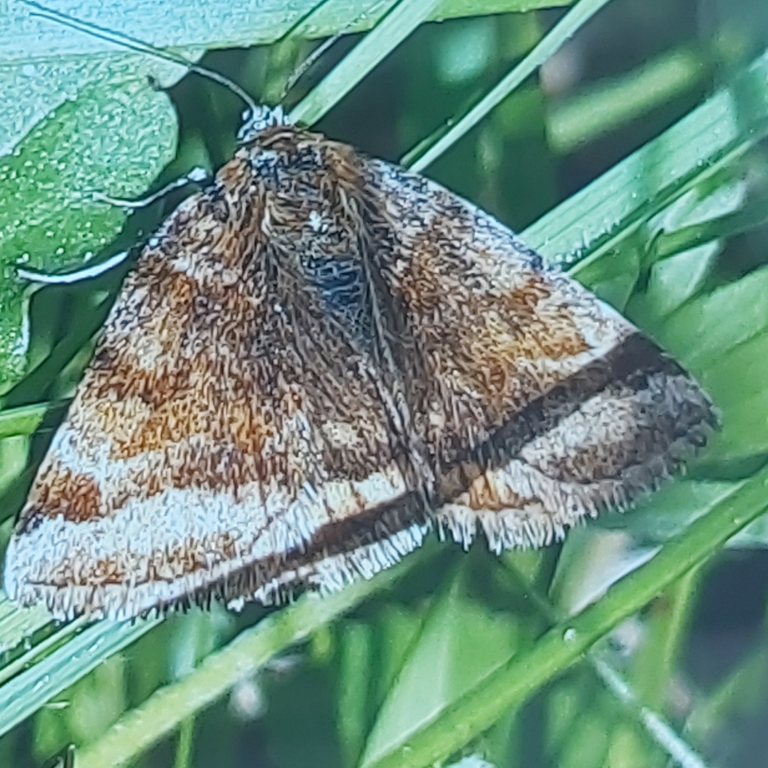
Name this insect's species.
Euclidia glyphica
